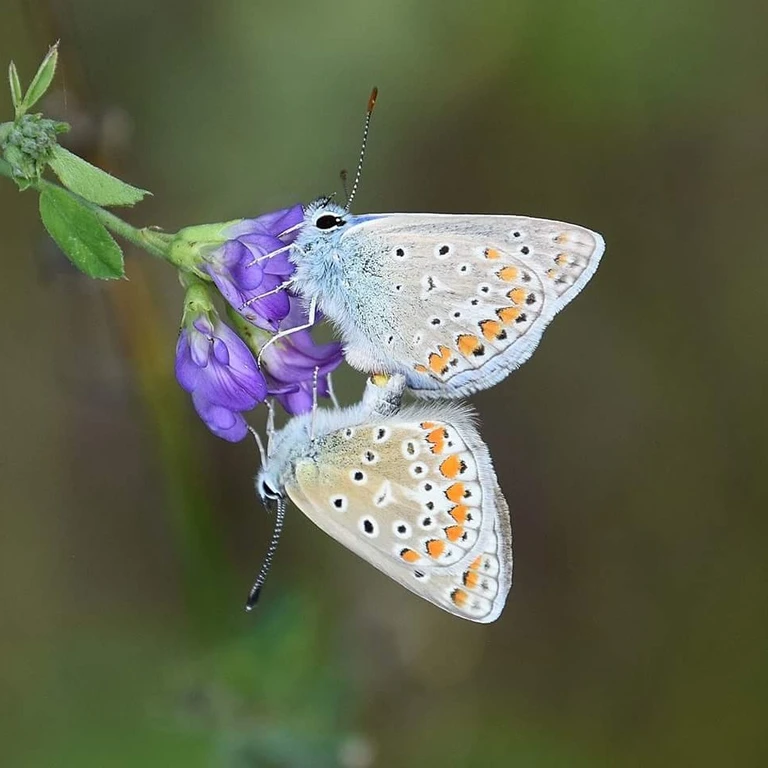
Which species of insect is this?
Polyommatus icarus
